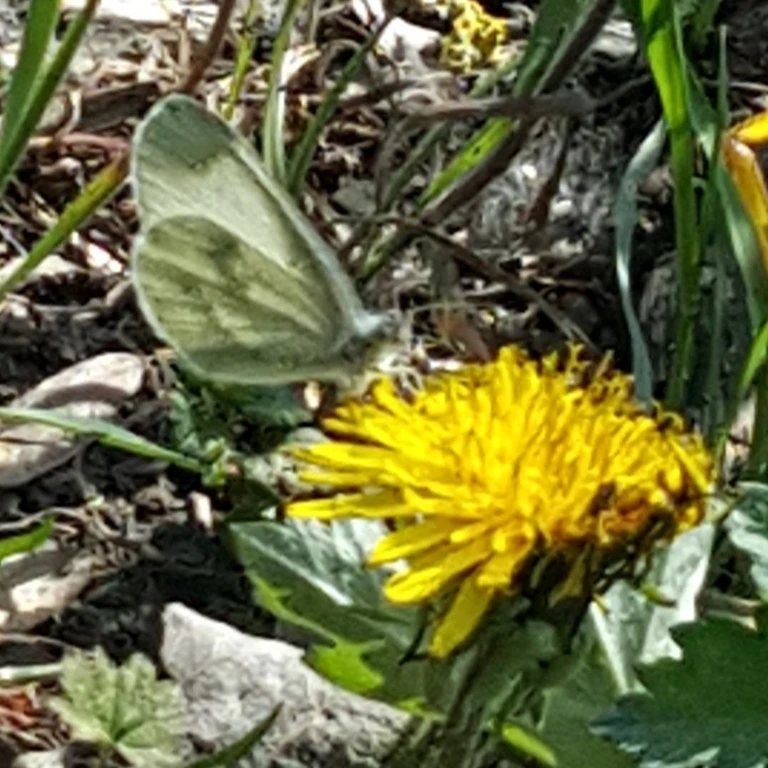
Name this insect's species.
Leptidea sinapis/juvernica
